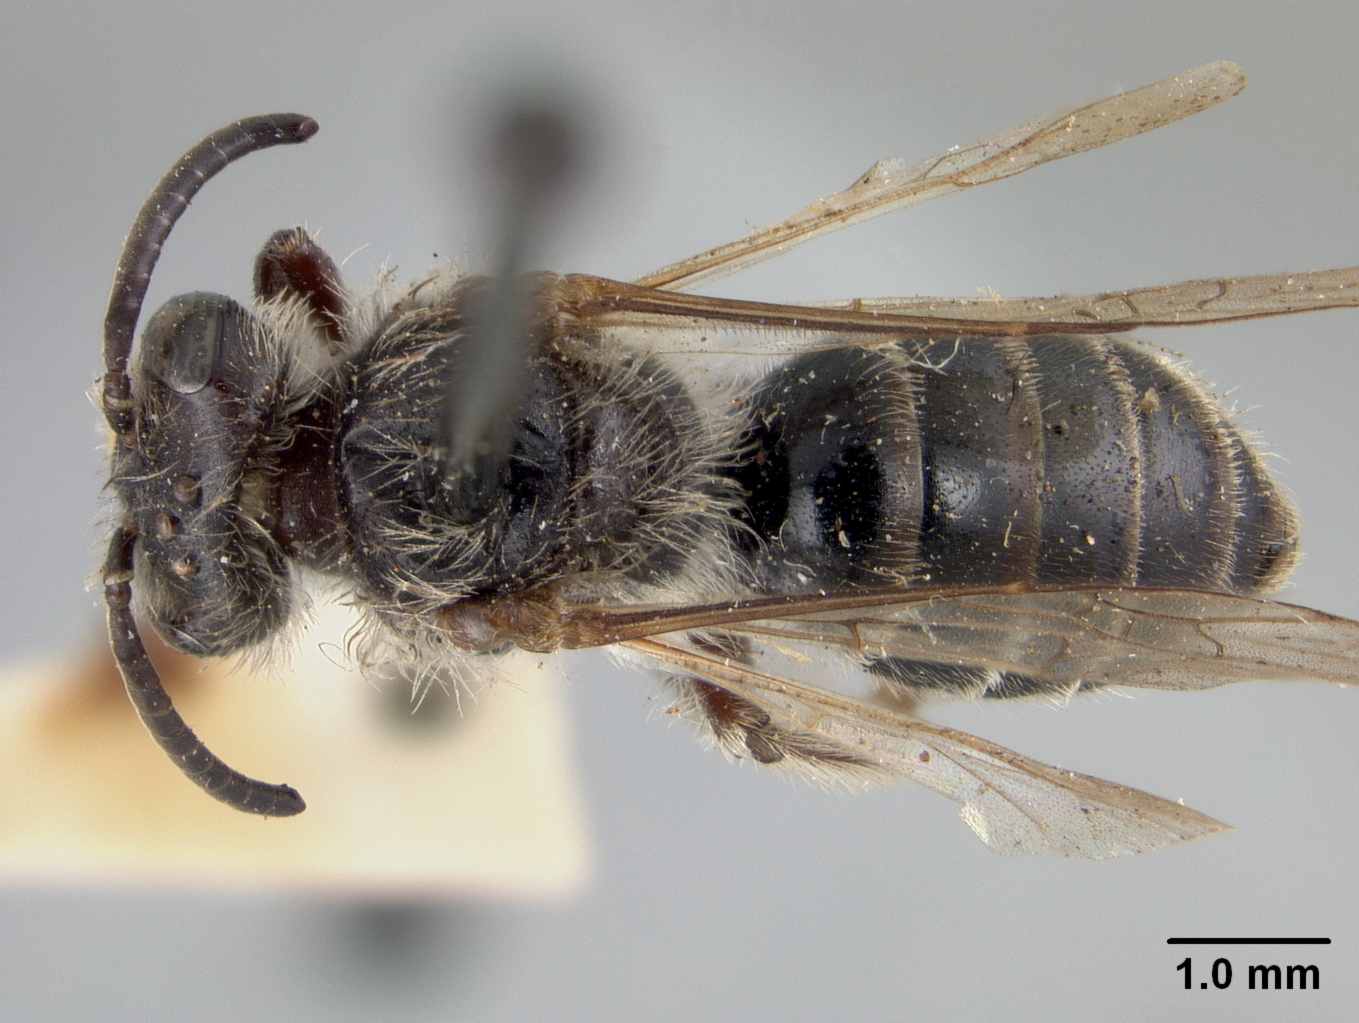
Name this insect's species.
Andrena placata
